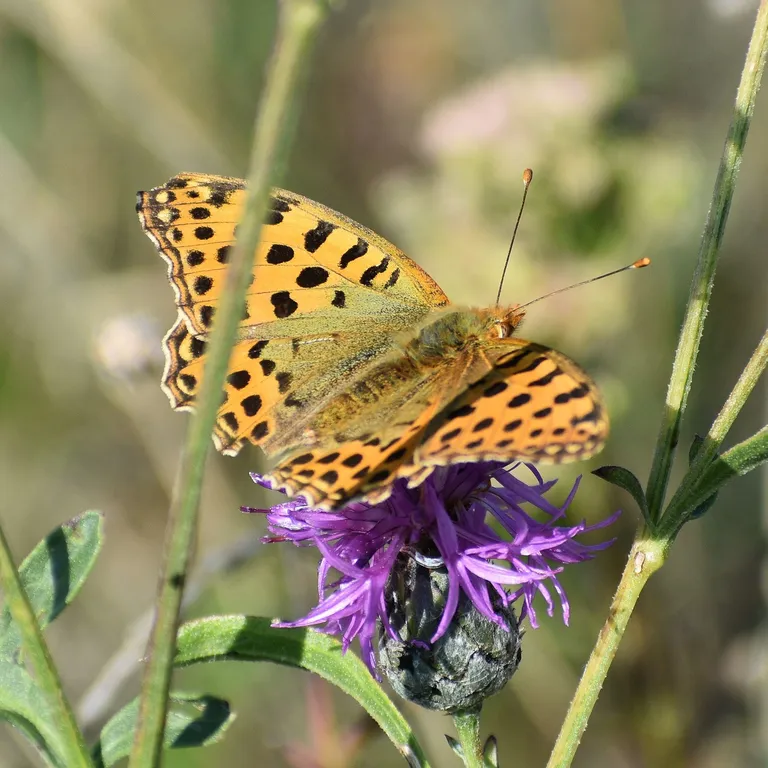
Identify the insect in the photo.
Issoria lathonia
